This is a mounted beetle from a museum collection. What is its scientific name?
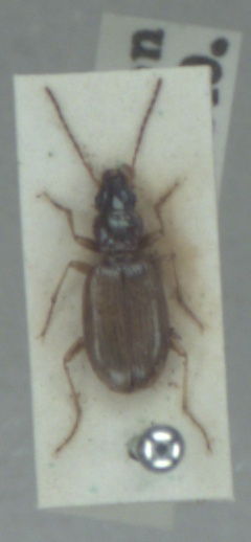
Bembidion stephensii
